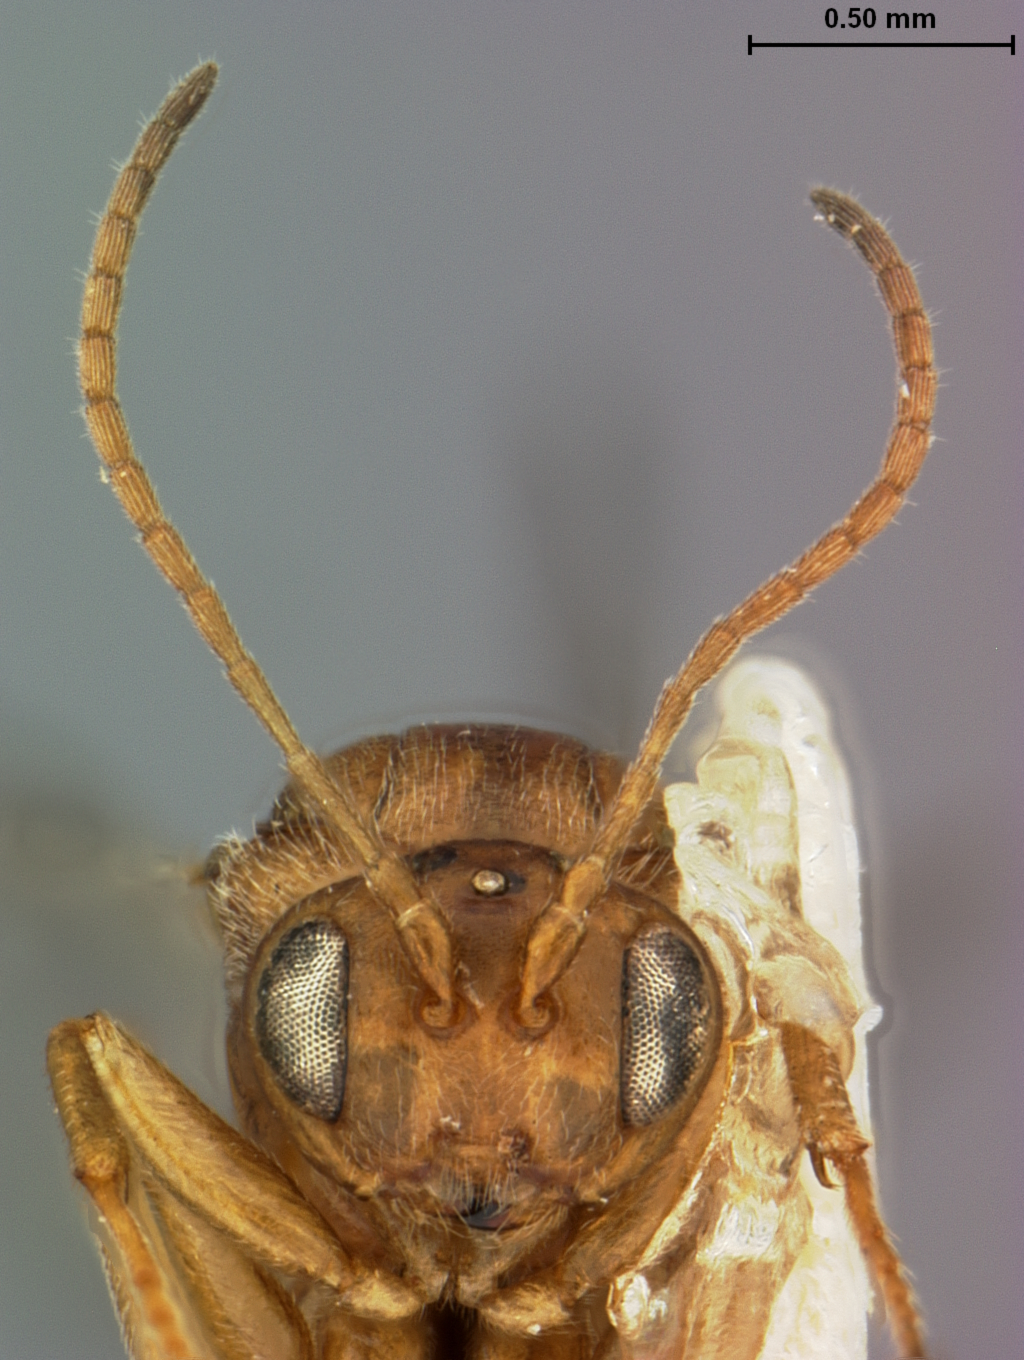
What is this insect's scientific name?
Callirhytis lentiformis
